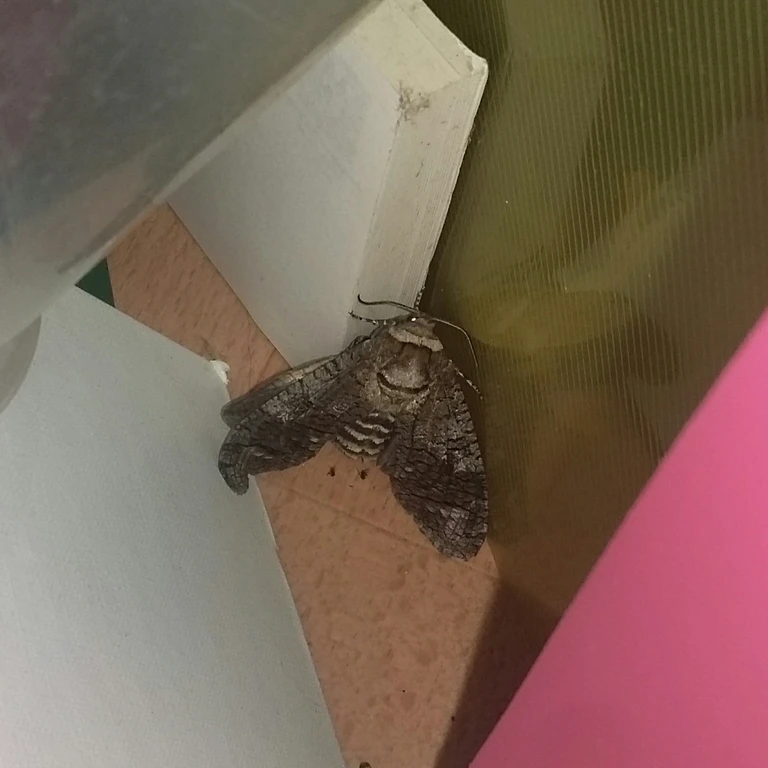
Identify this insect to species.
Cossus cossus
